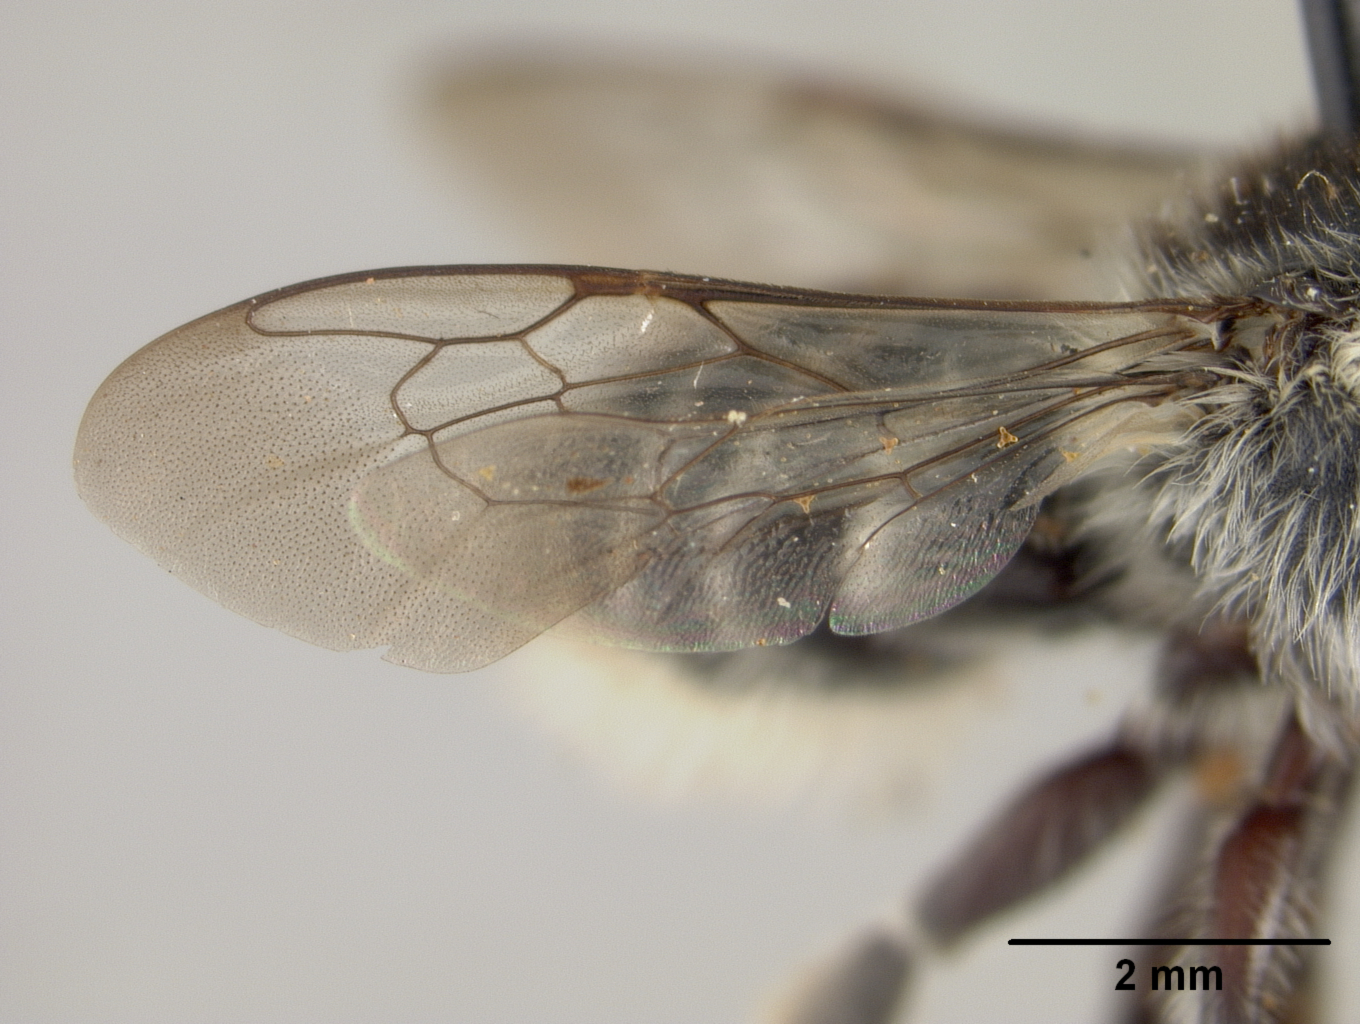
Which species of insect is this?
Megachiloides oenotherae
